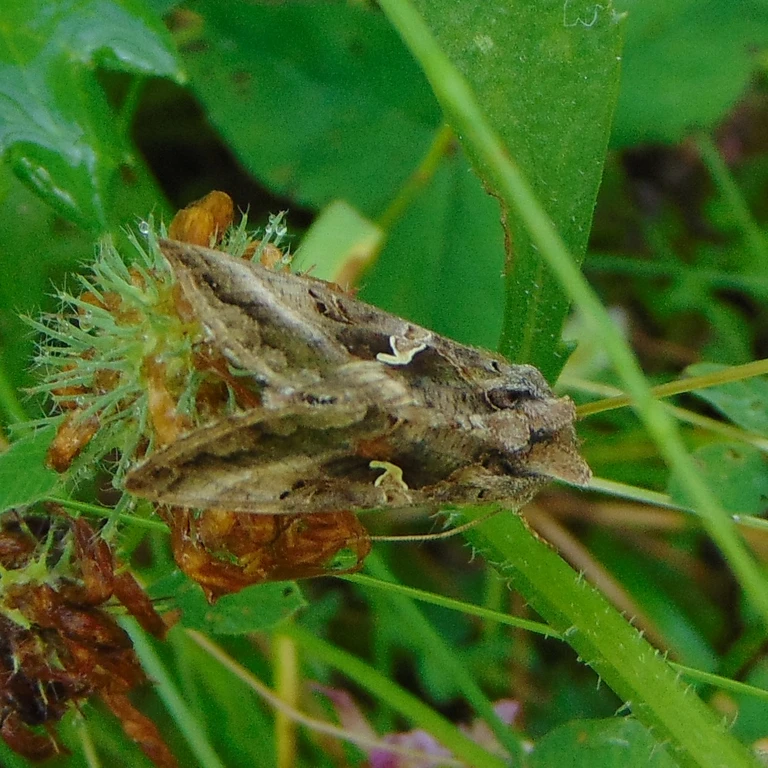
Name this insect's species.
Autographa gamma
